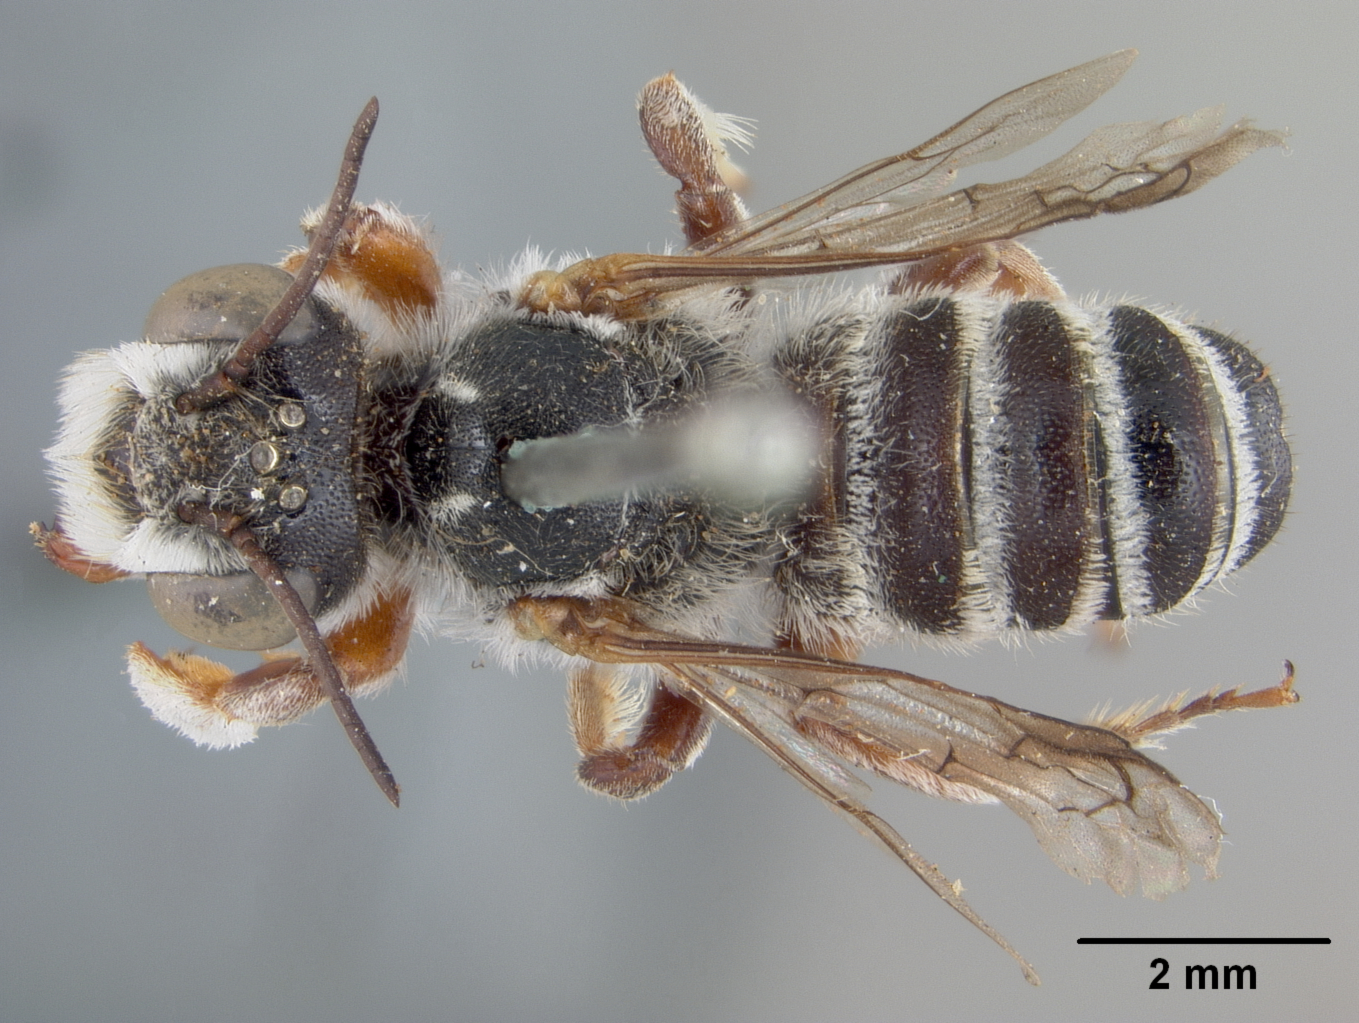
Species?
Megachile spinotulata
